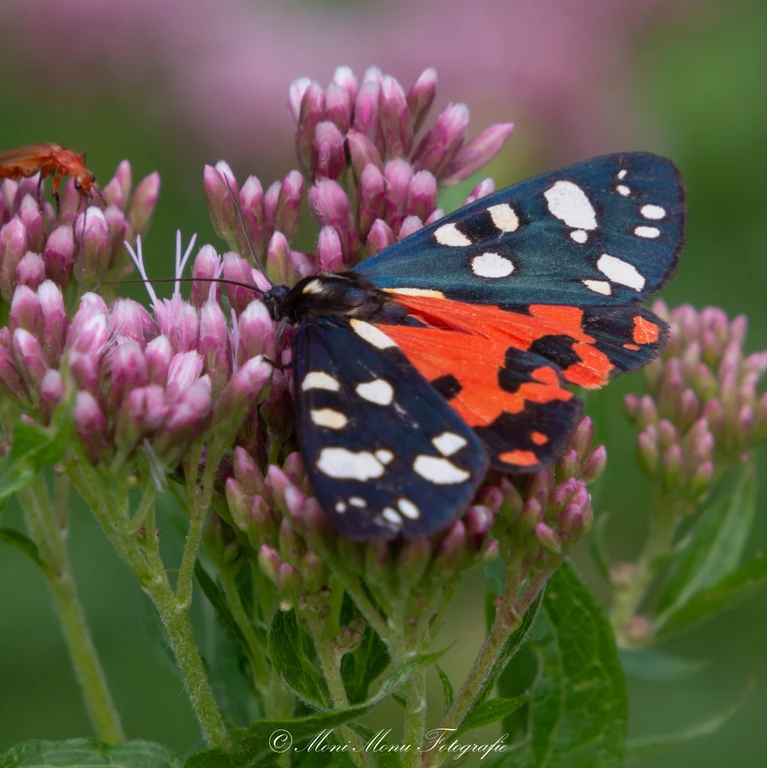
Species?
Callimorpha dominula
